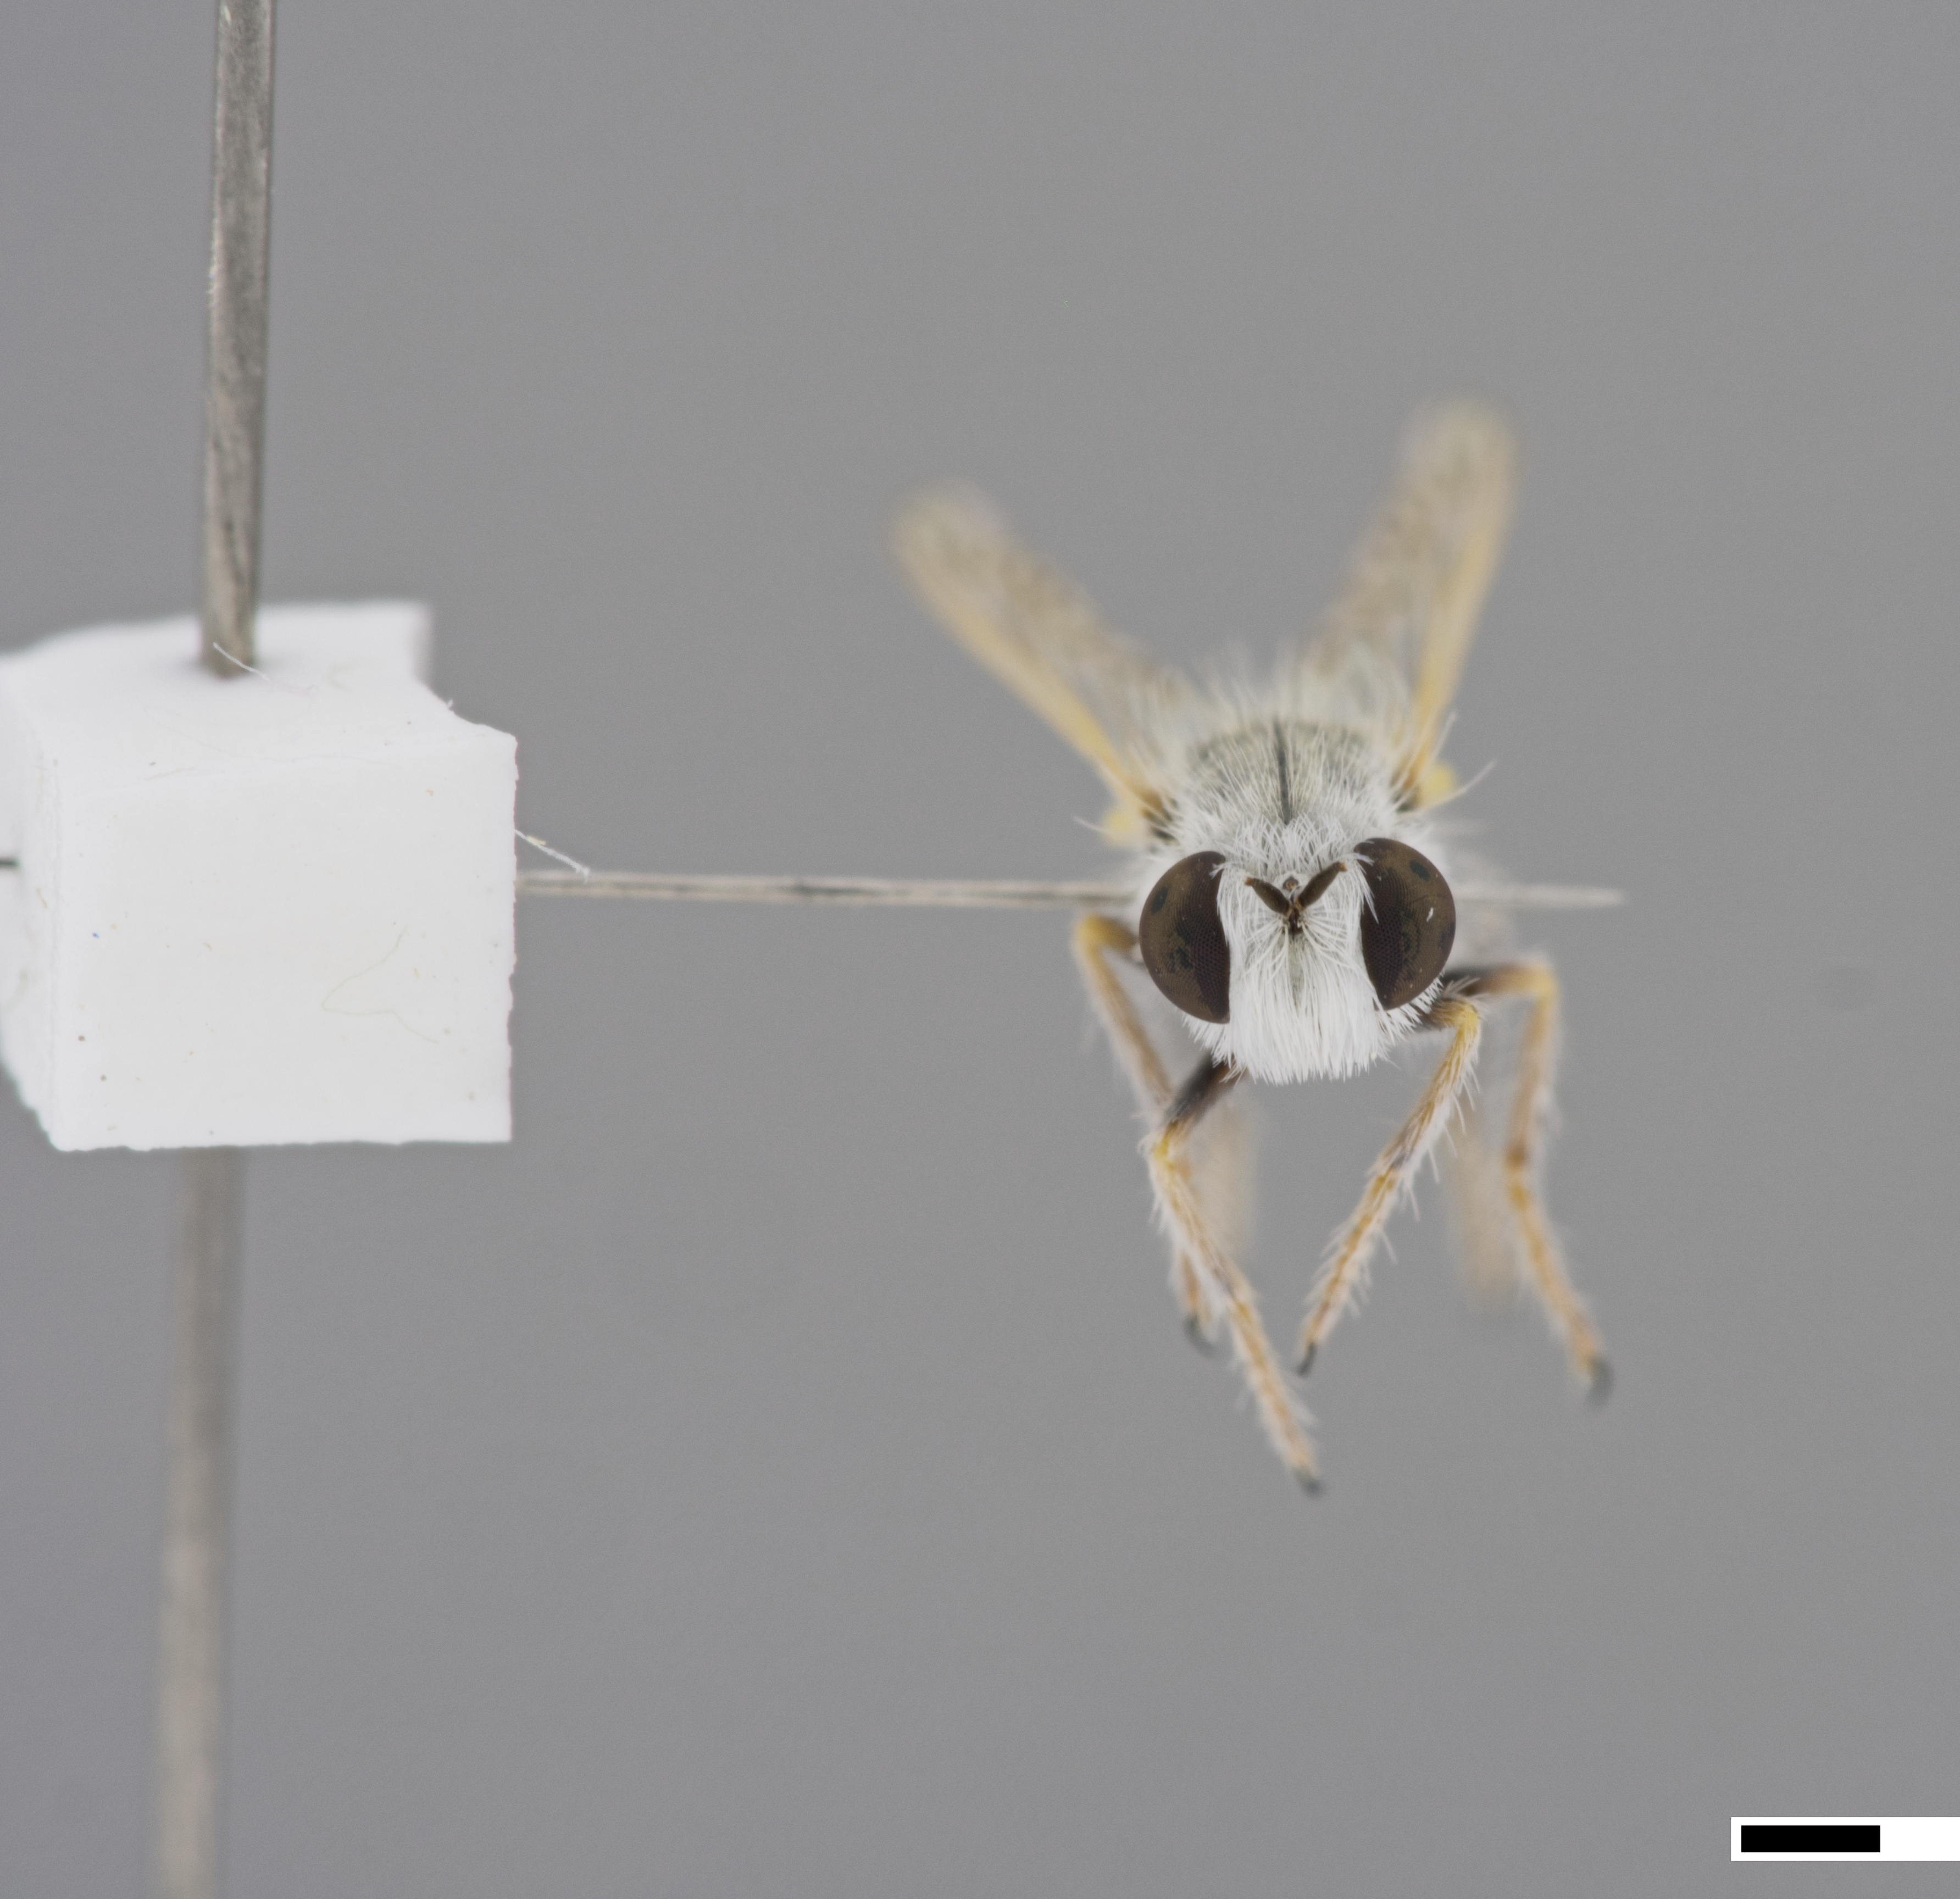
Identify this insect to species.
Prytanomyia kochi (also Prytanomyia albida)
